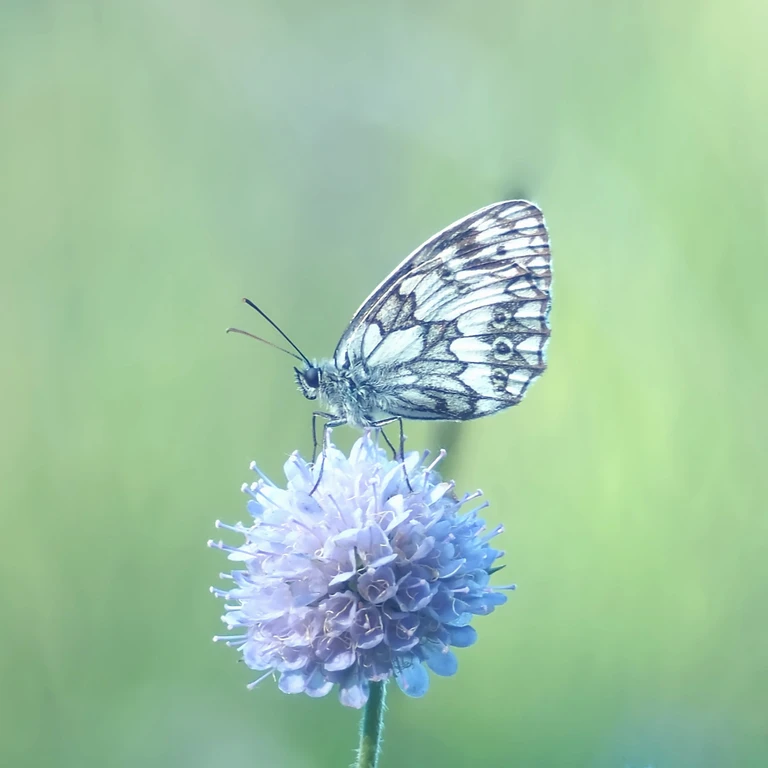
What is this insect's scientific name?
Melanargia galathea
